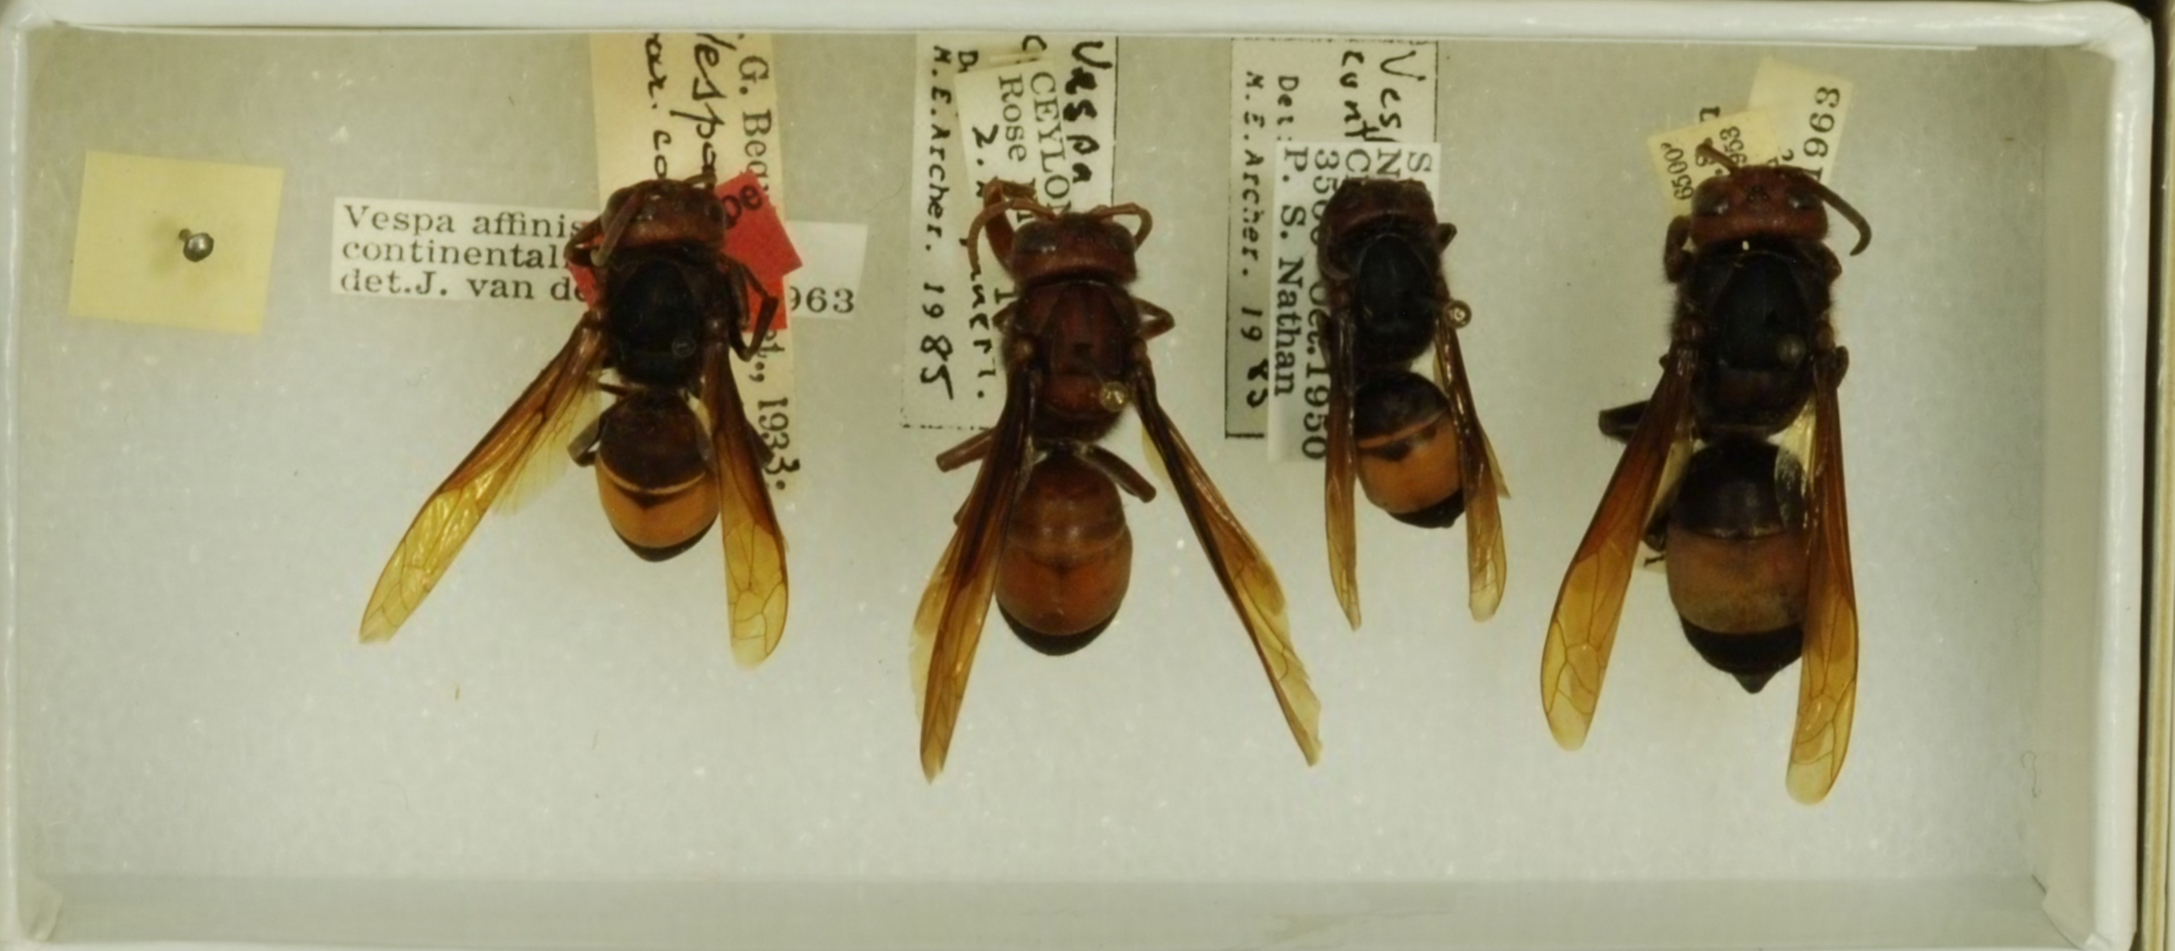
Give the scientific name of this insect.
Vespa affinis
